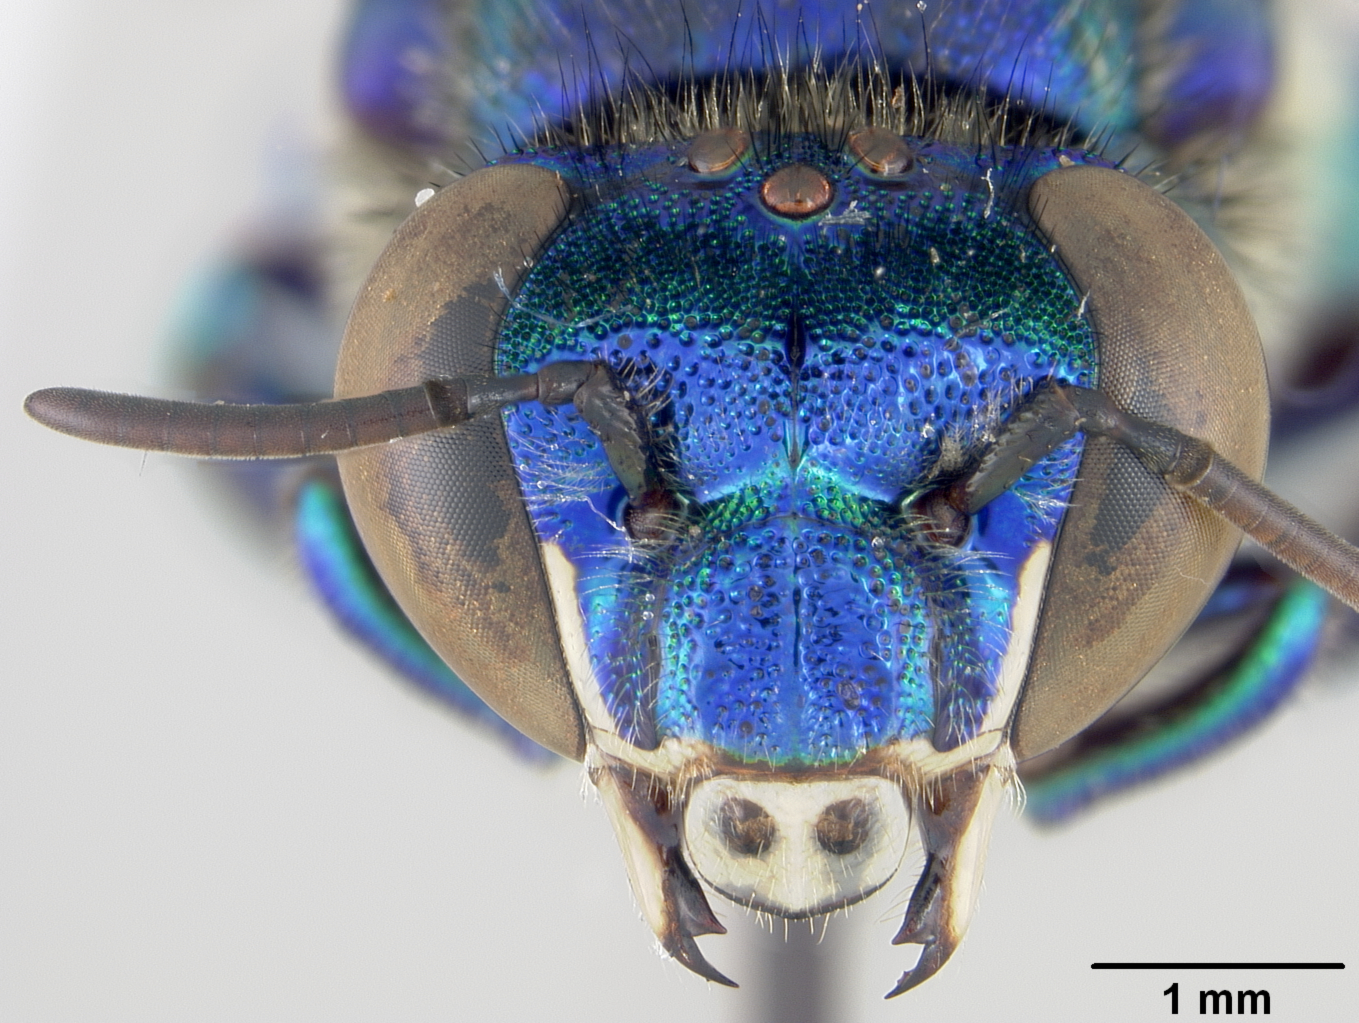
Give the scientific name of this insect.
Euglossa parvula
